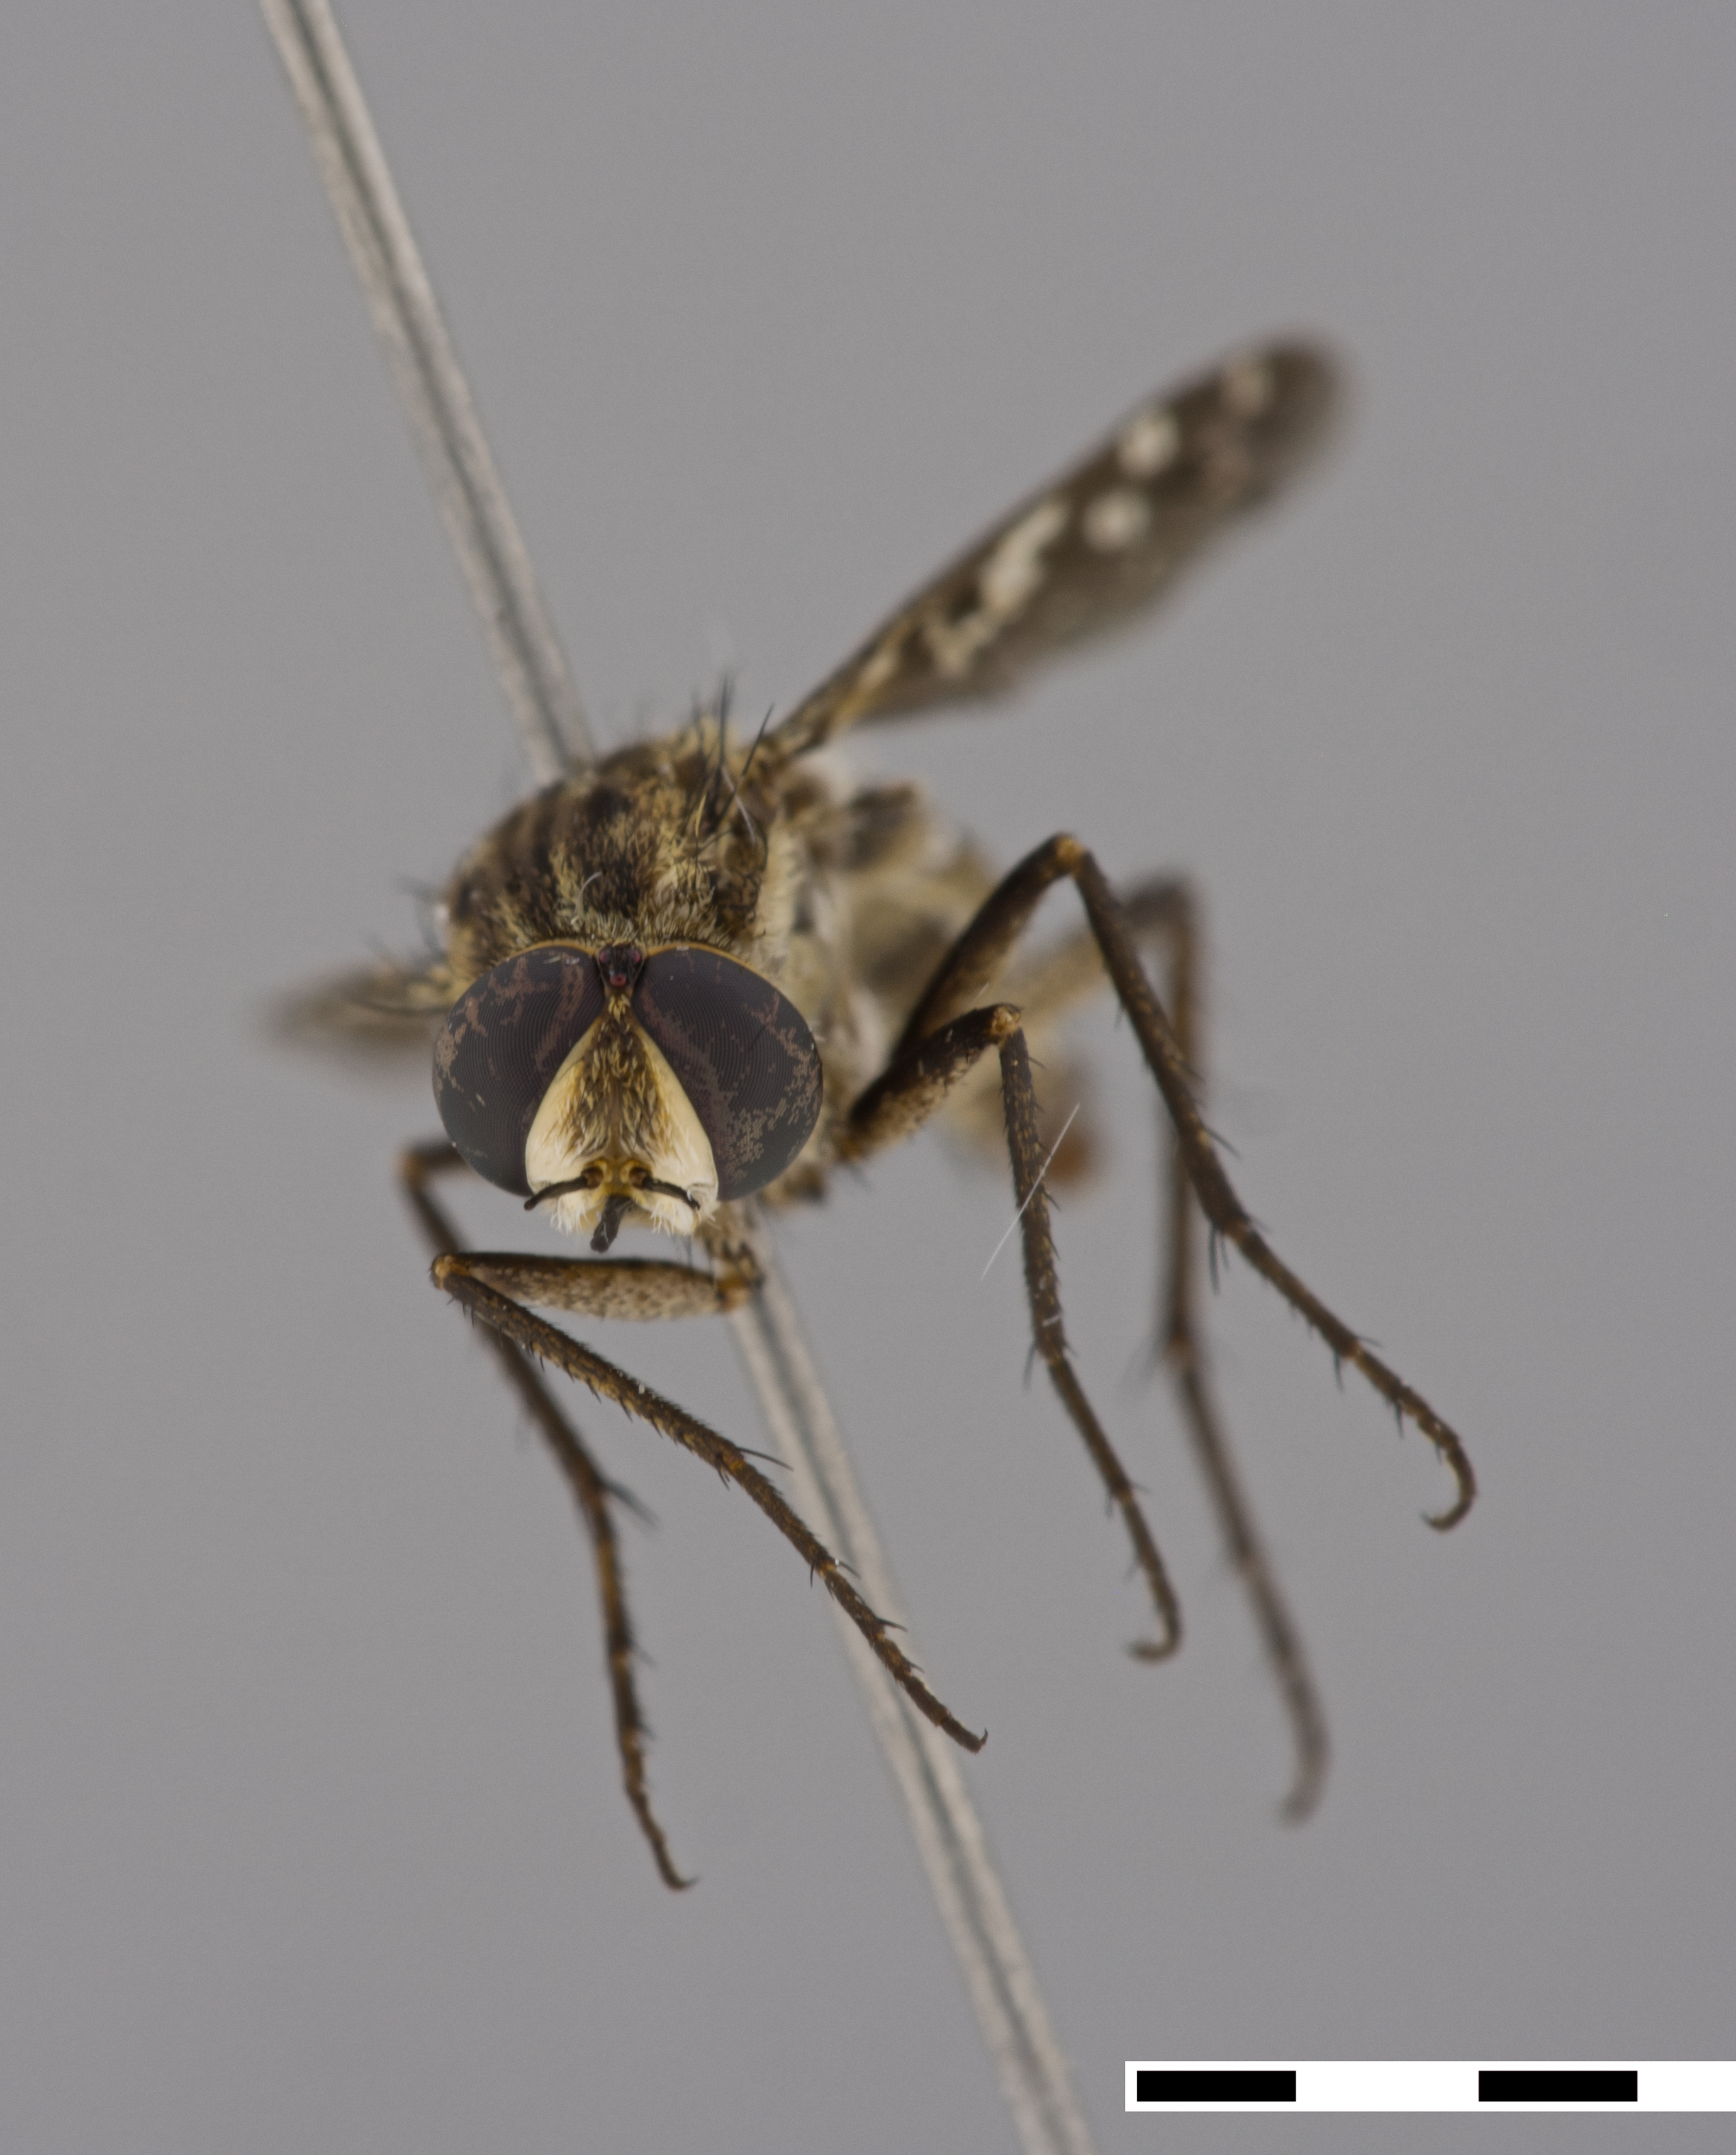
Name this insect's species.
Enica longirostris
